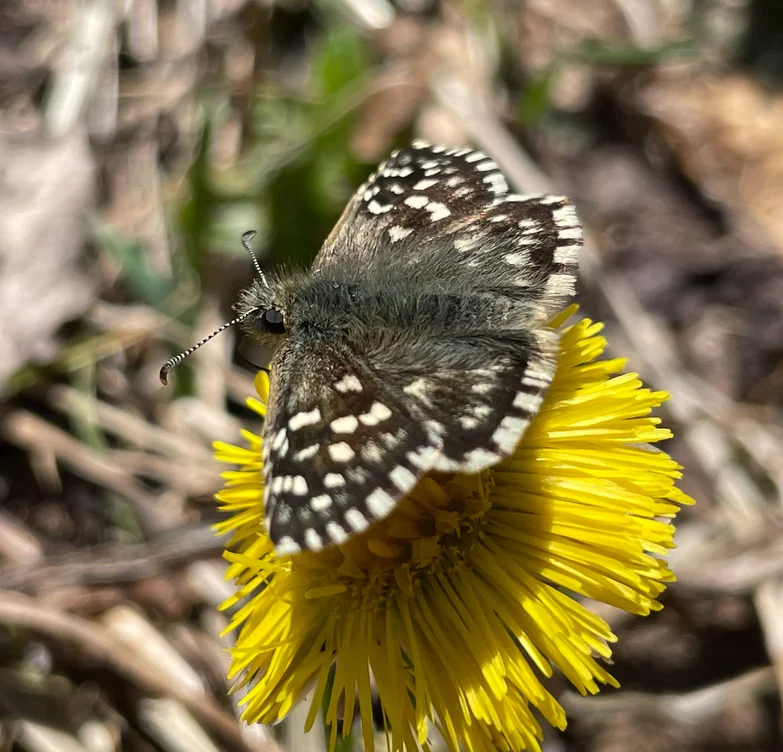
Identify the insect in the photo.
Pyrgus malvae
